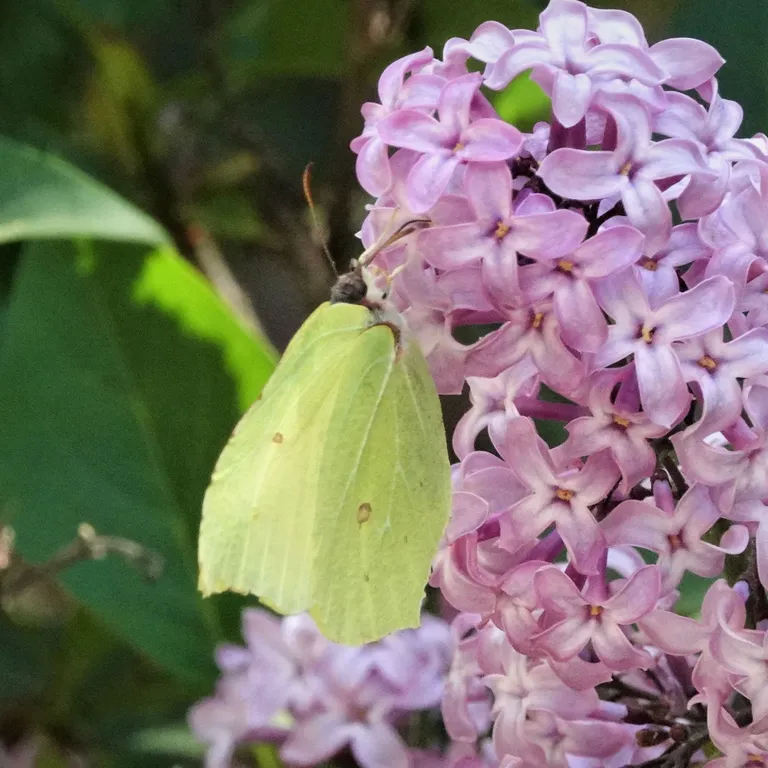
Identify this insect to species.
Gonepteryx rhamni
